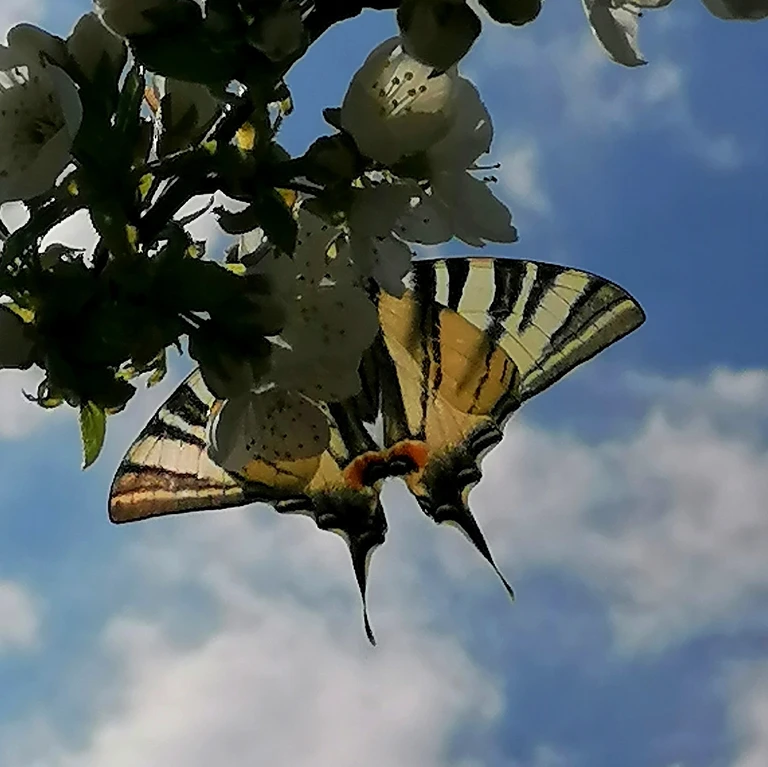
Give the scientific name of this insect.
Iphiclides podalirius
